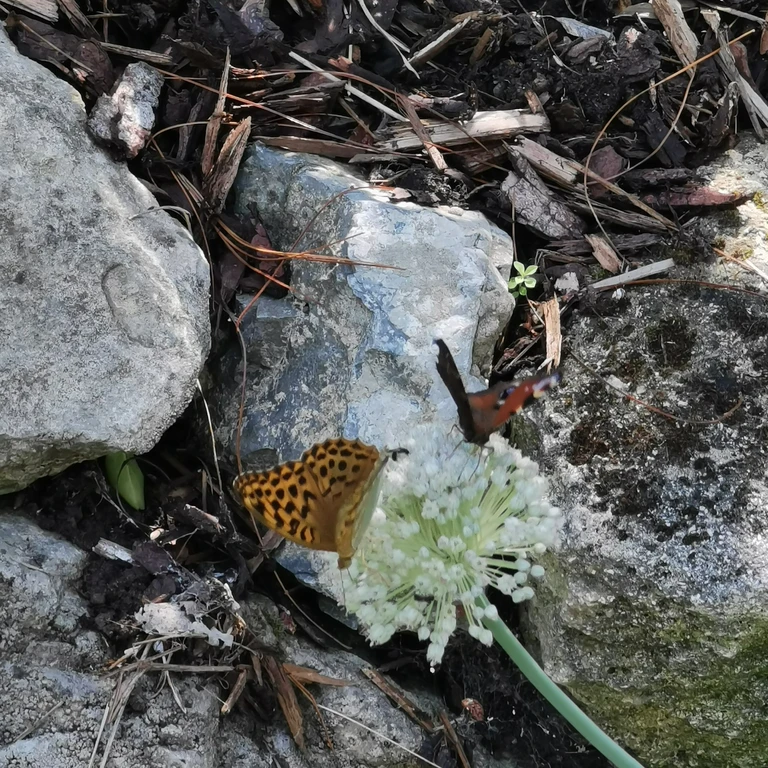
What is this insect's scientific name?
Argynnis paphia
